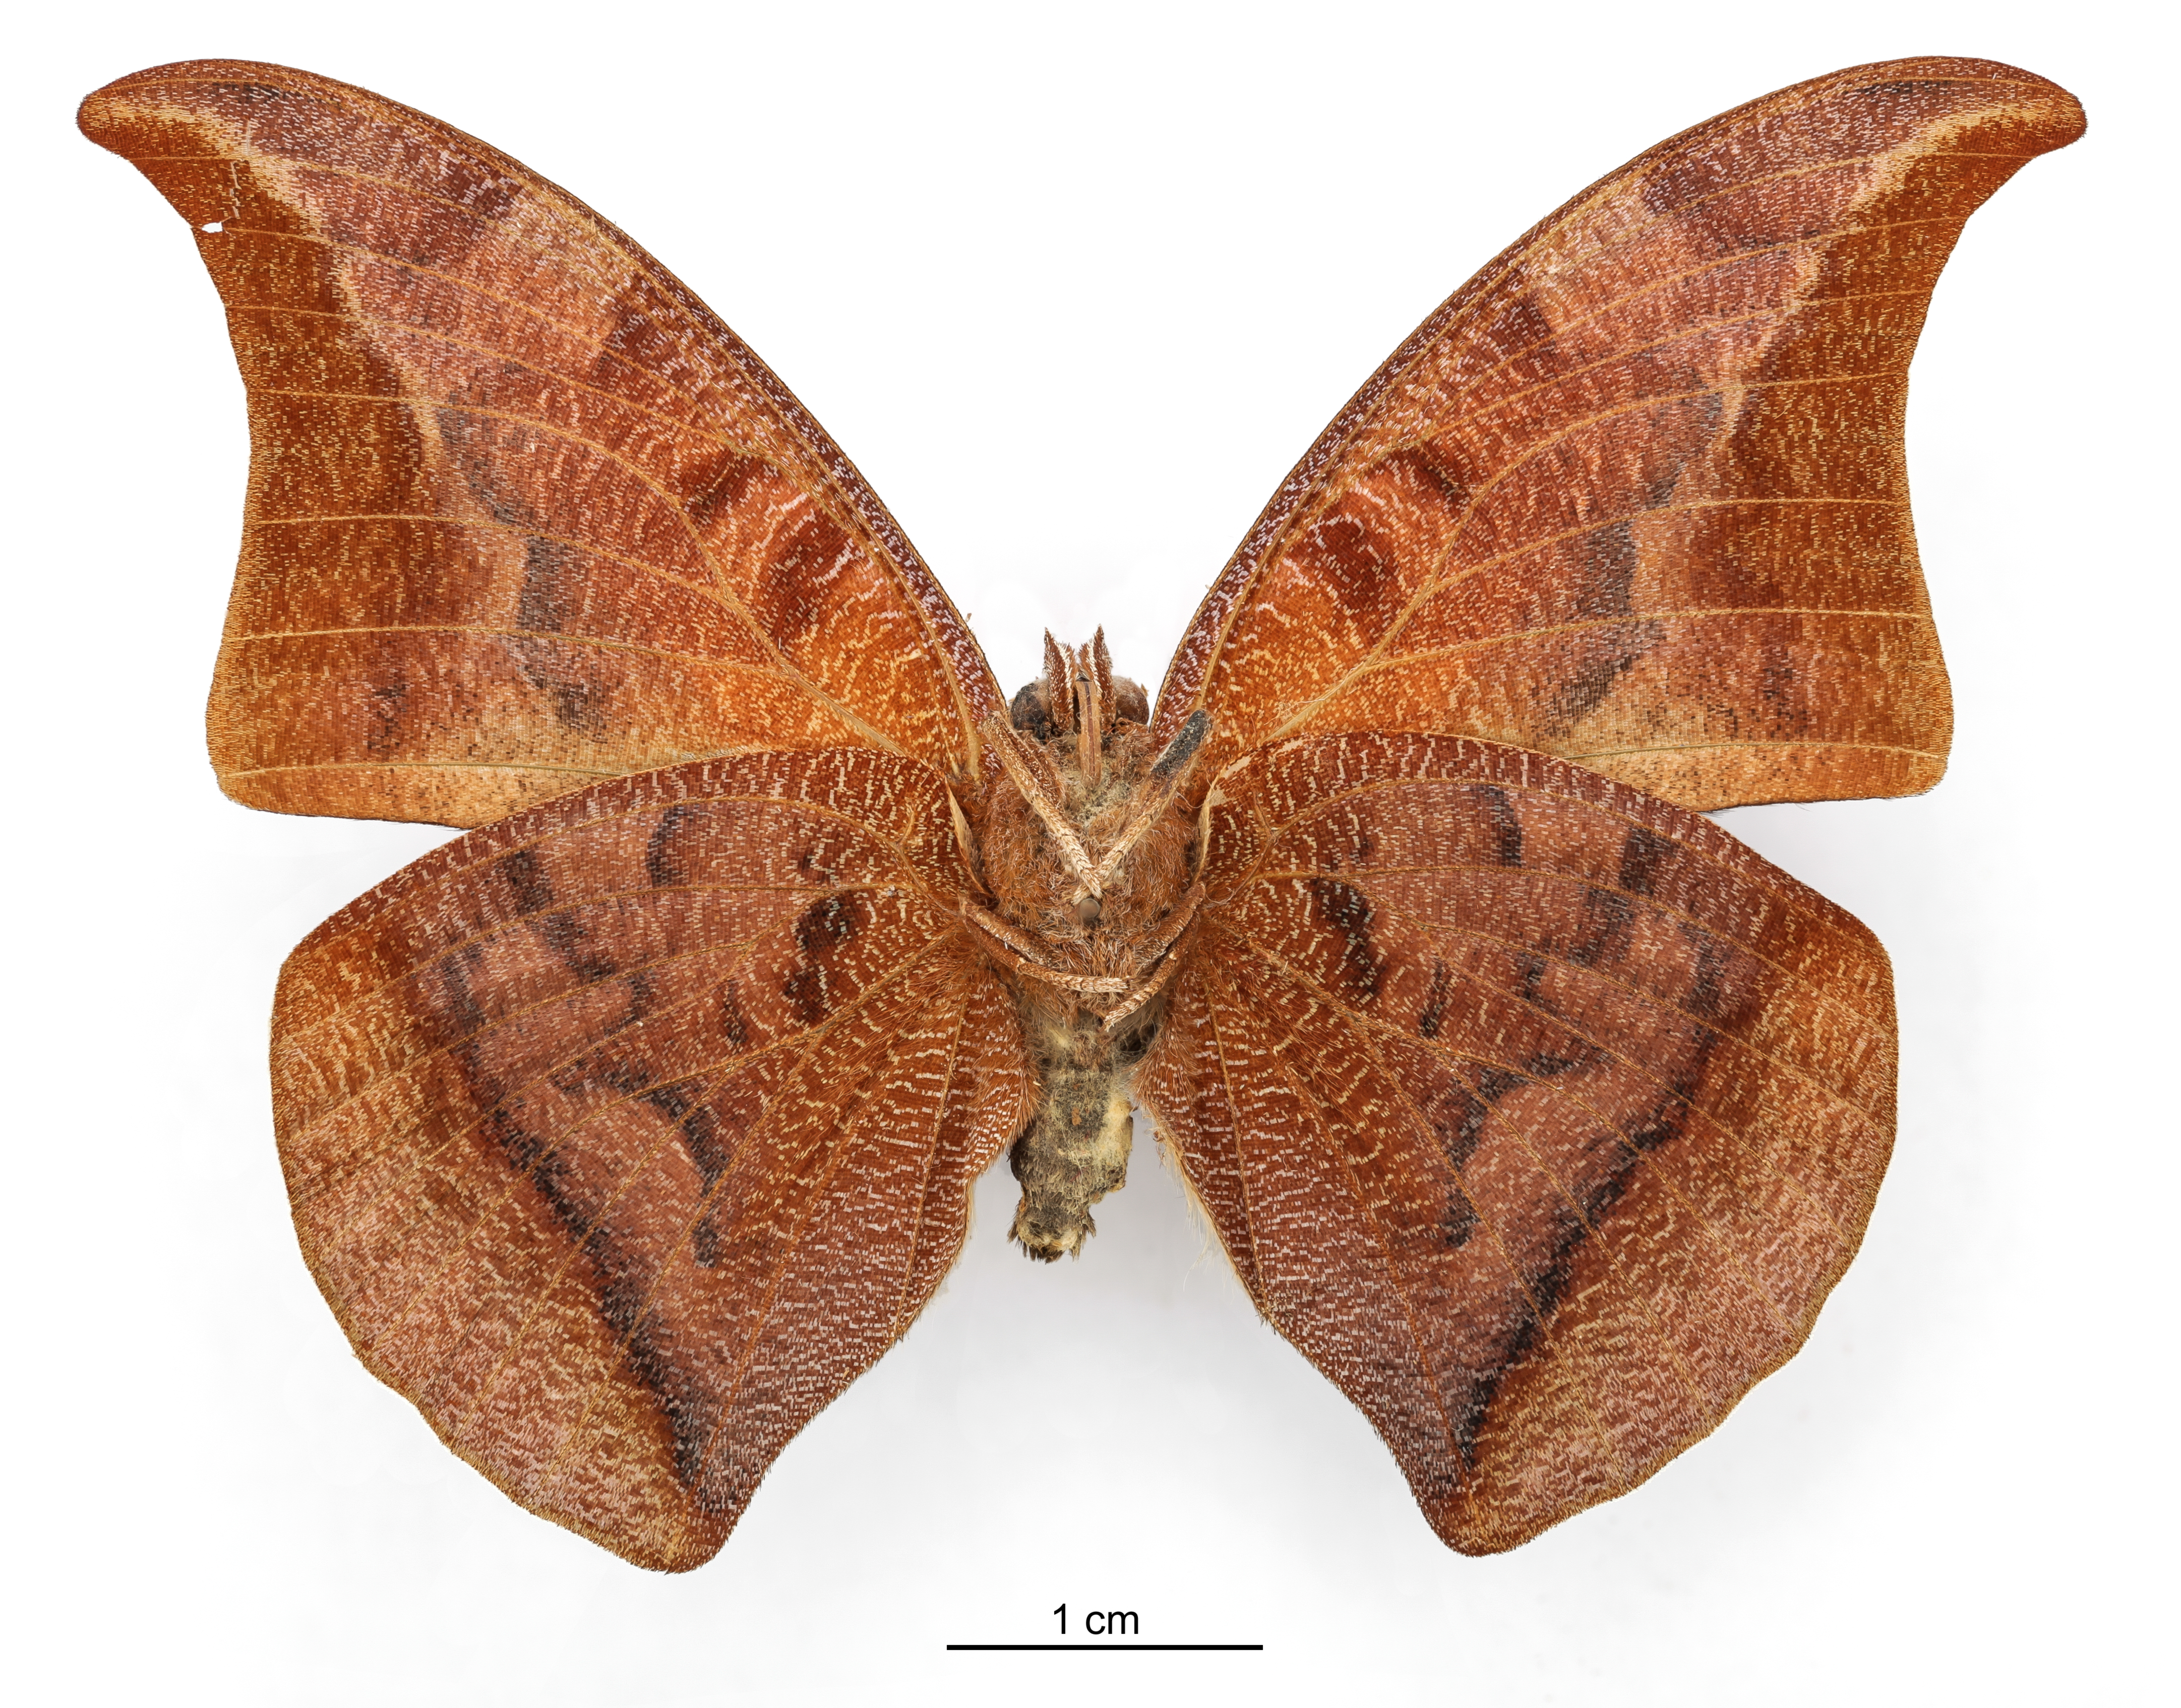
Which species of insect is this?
Anaea suprema
